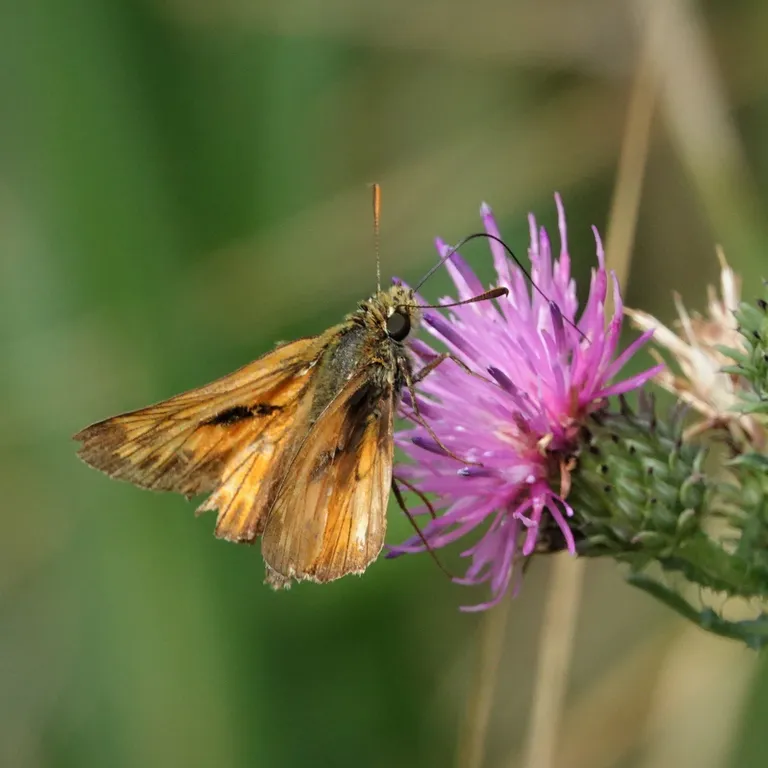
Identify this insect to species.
Ochlodes sylvanus (also Ochlodes venata)
